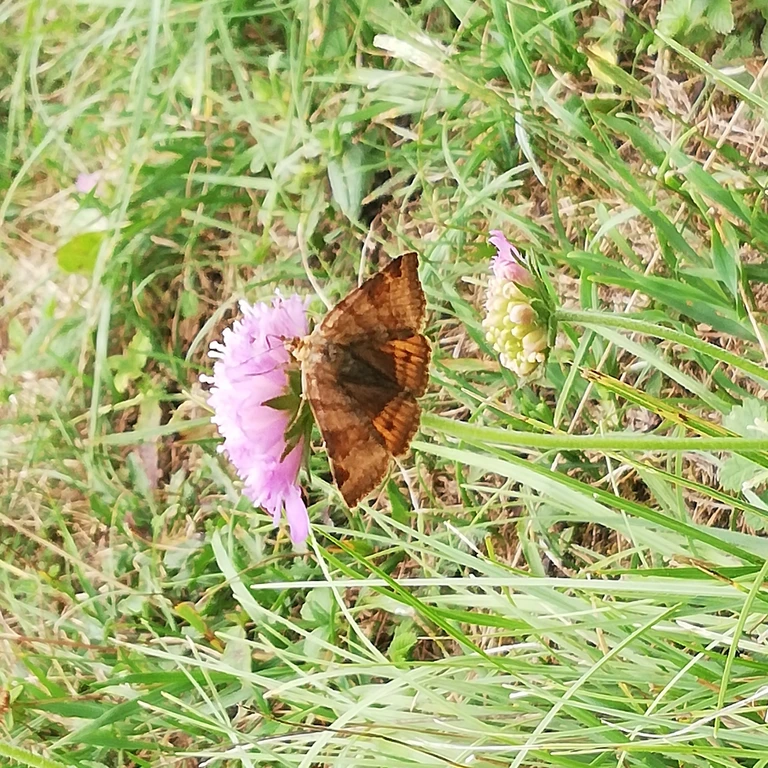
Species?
Euclidia glyphica
